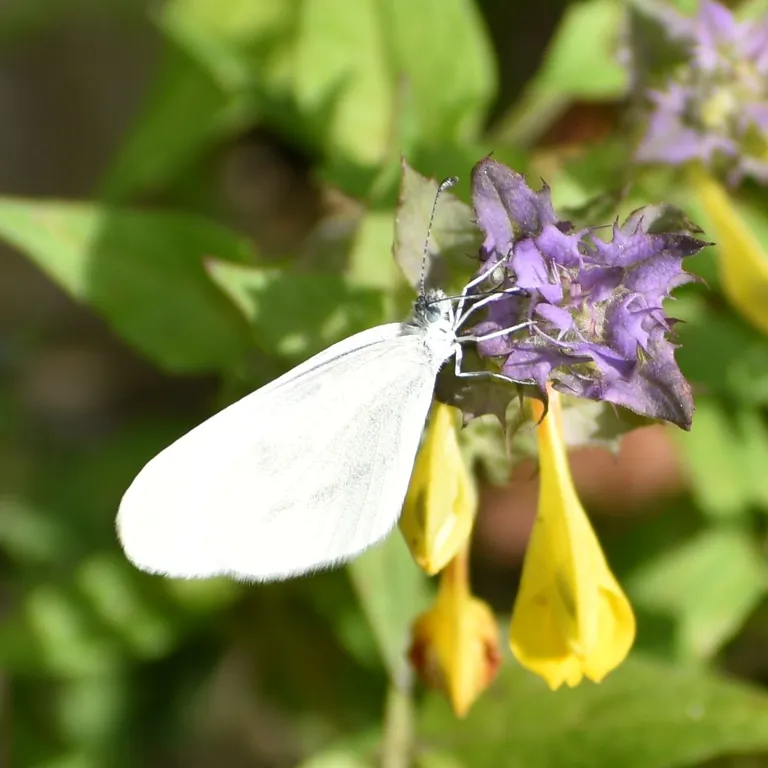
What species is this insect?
Leptidea sinapis/juvernica
